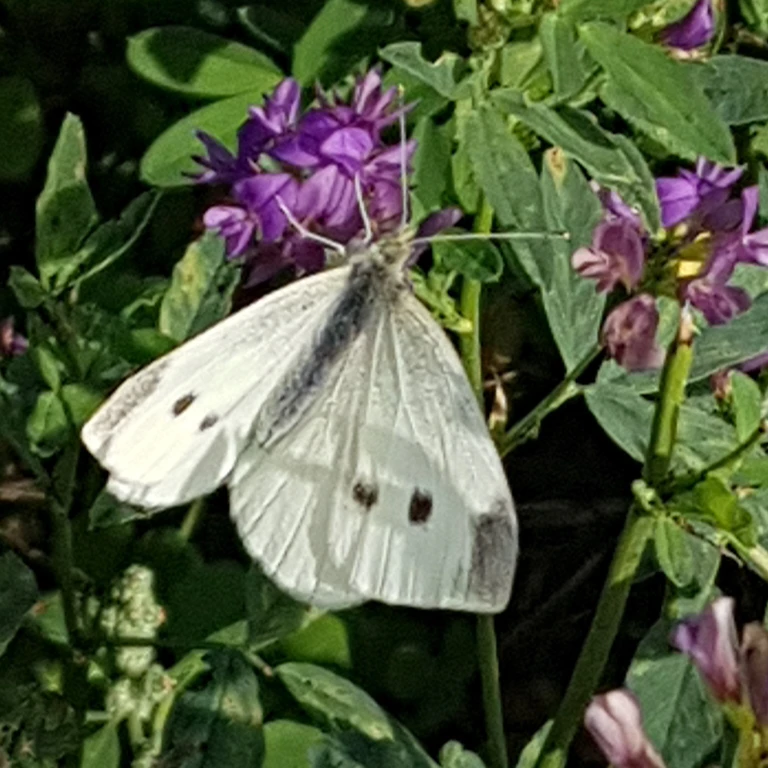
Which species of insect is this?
Pieris rapae
